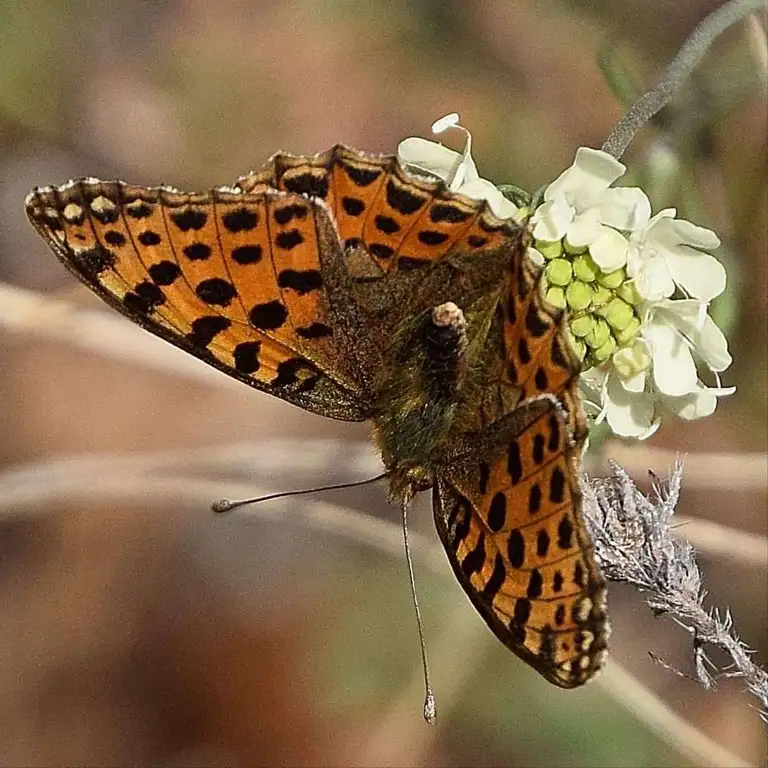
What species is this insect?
Issoria lathonia
